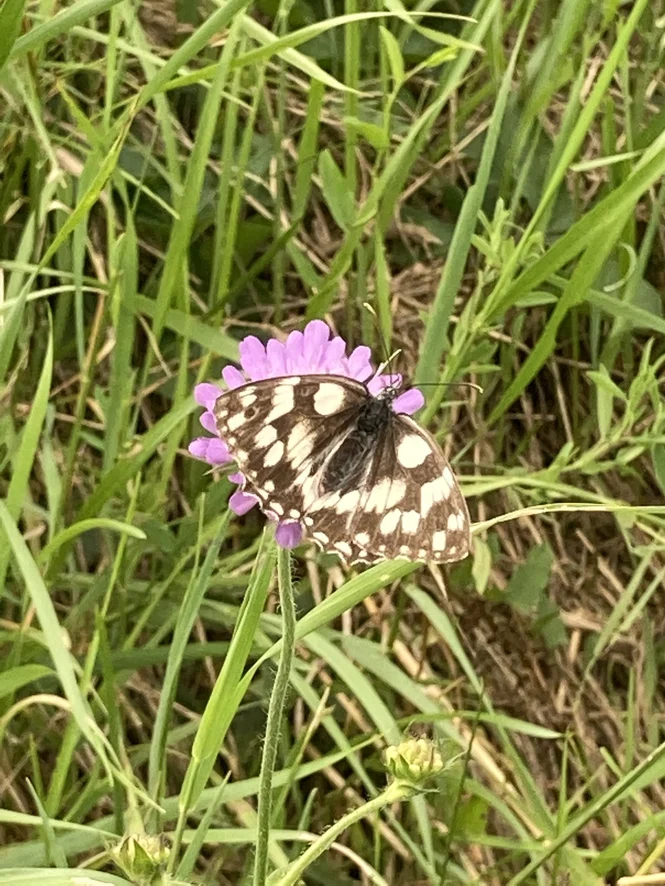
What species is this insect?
Melanargia galathea
